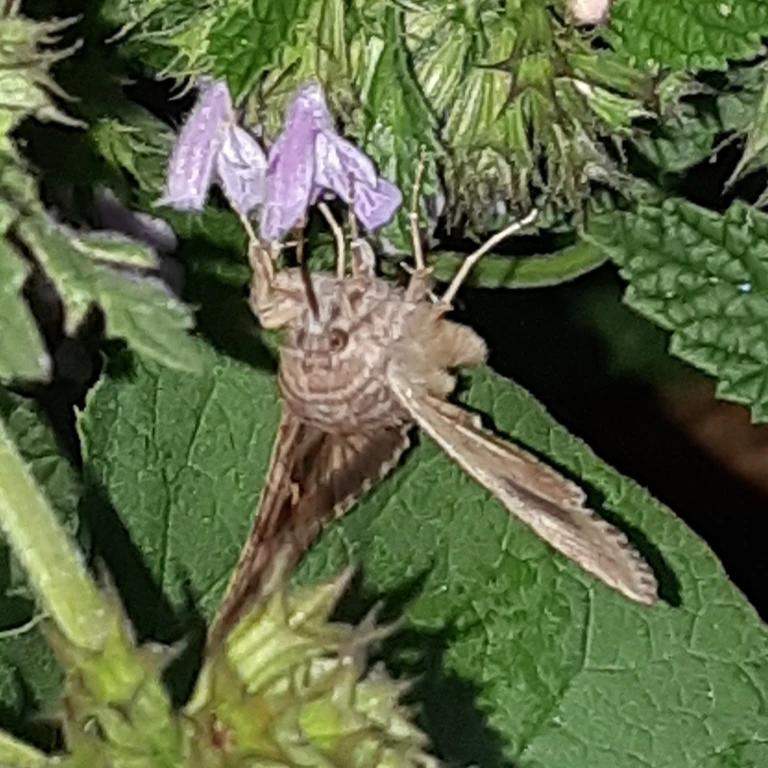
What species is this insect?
Autographa gamma
